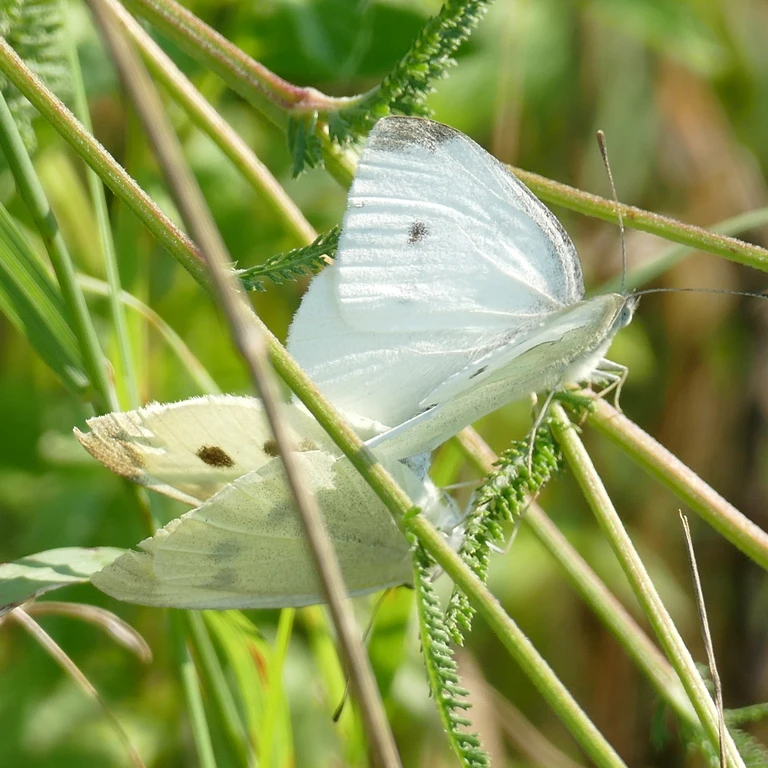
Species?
Pieris rapae
